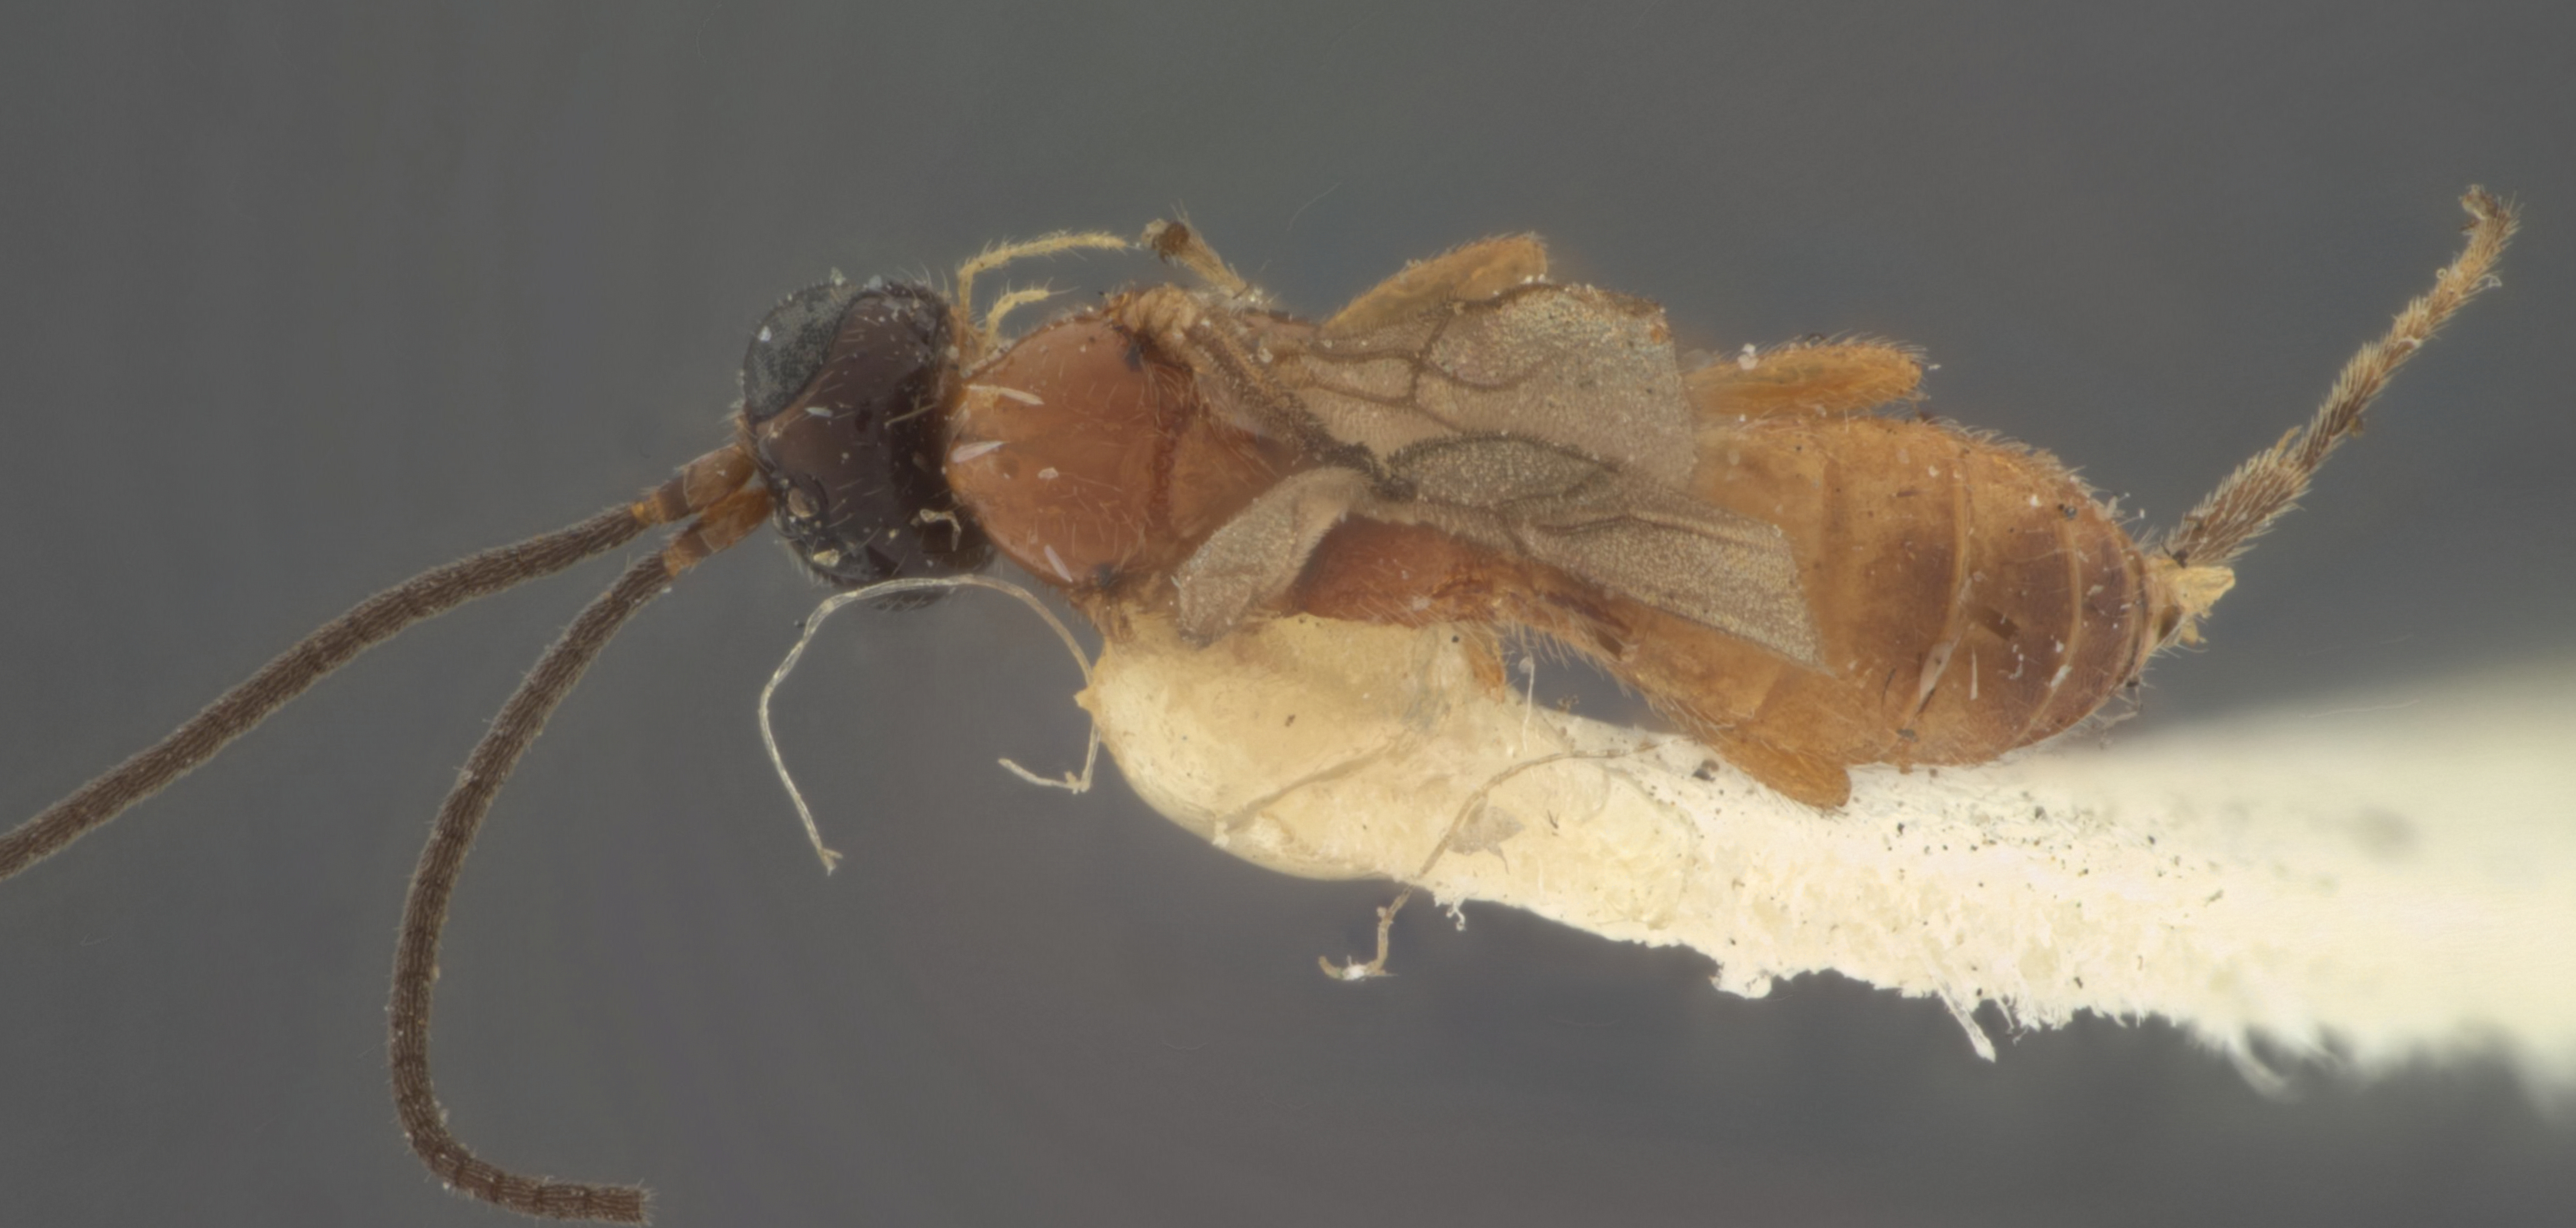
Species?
Microbracon konkapoti
